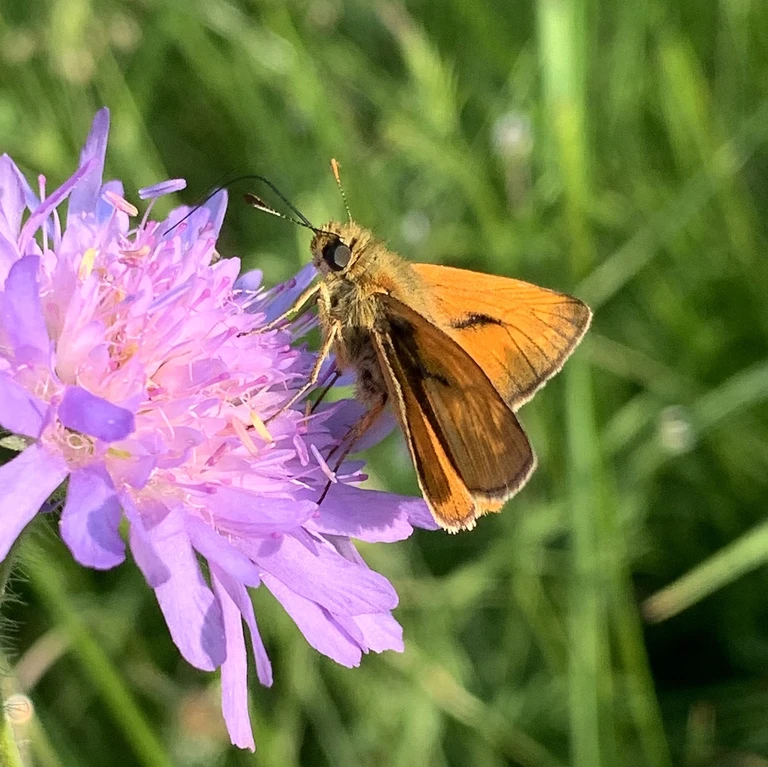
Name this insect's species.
Ochlodes sylvanus (also Ochlodes venata)
